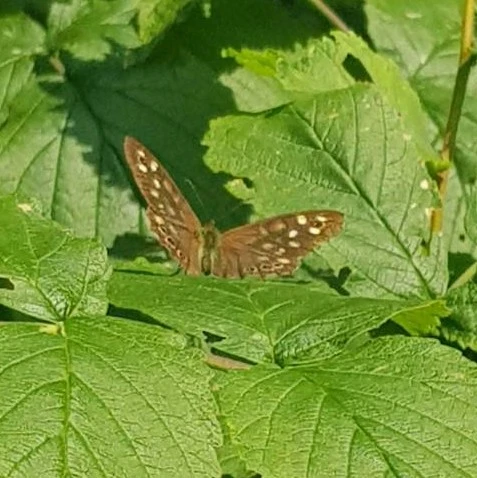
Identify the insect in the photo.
Pararge aegeria
